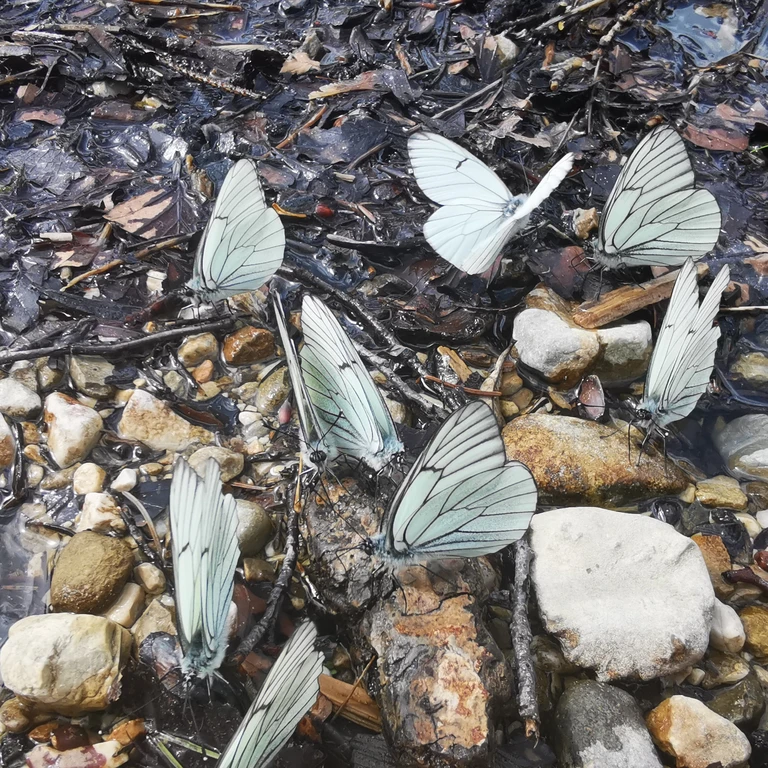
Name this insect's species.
Aporia crataegi
